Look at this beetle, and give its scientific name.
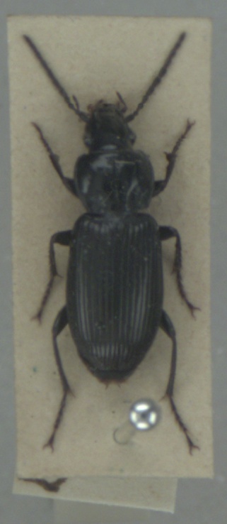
Pterostichus nigrita
